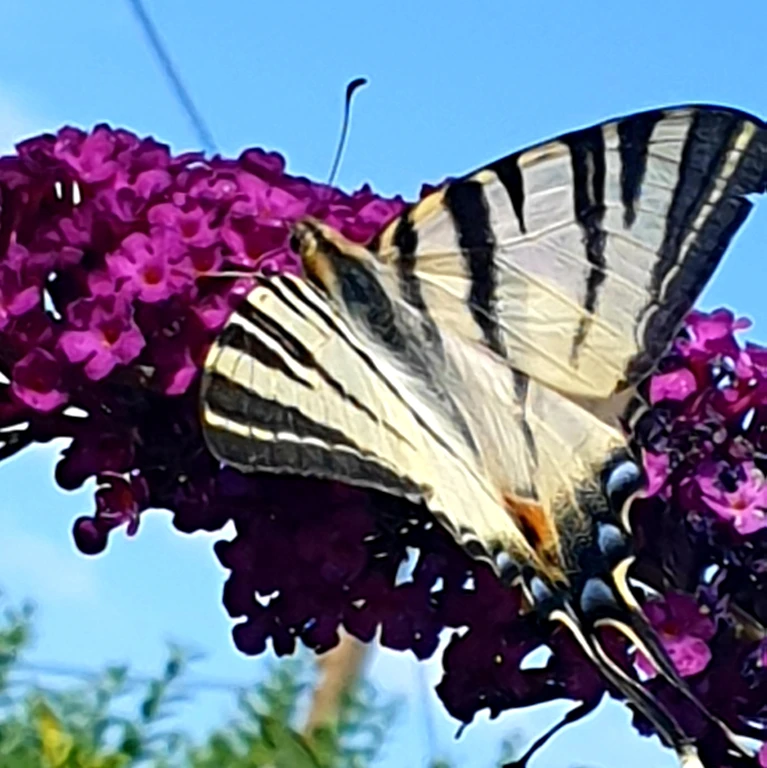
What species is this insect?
Iphiclides podalirius
